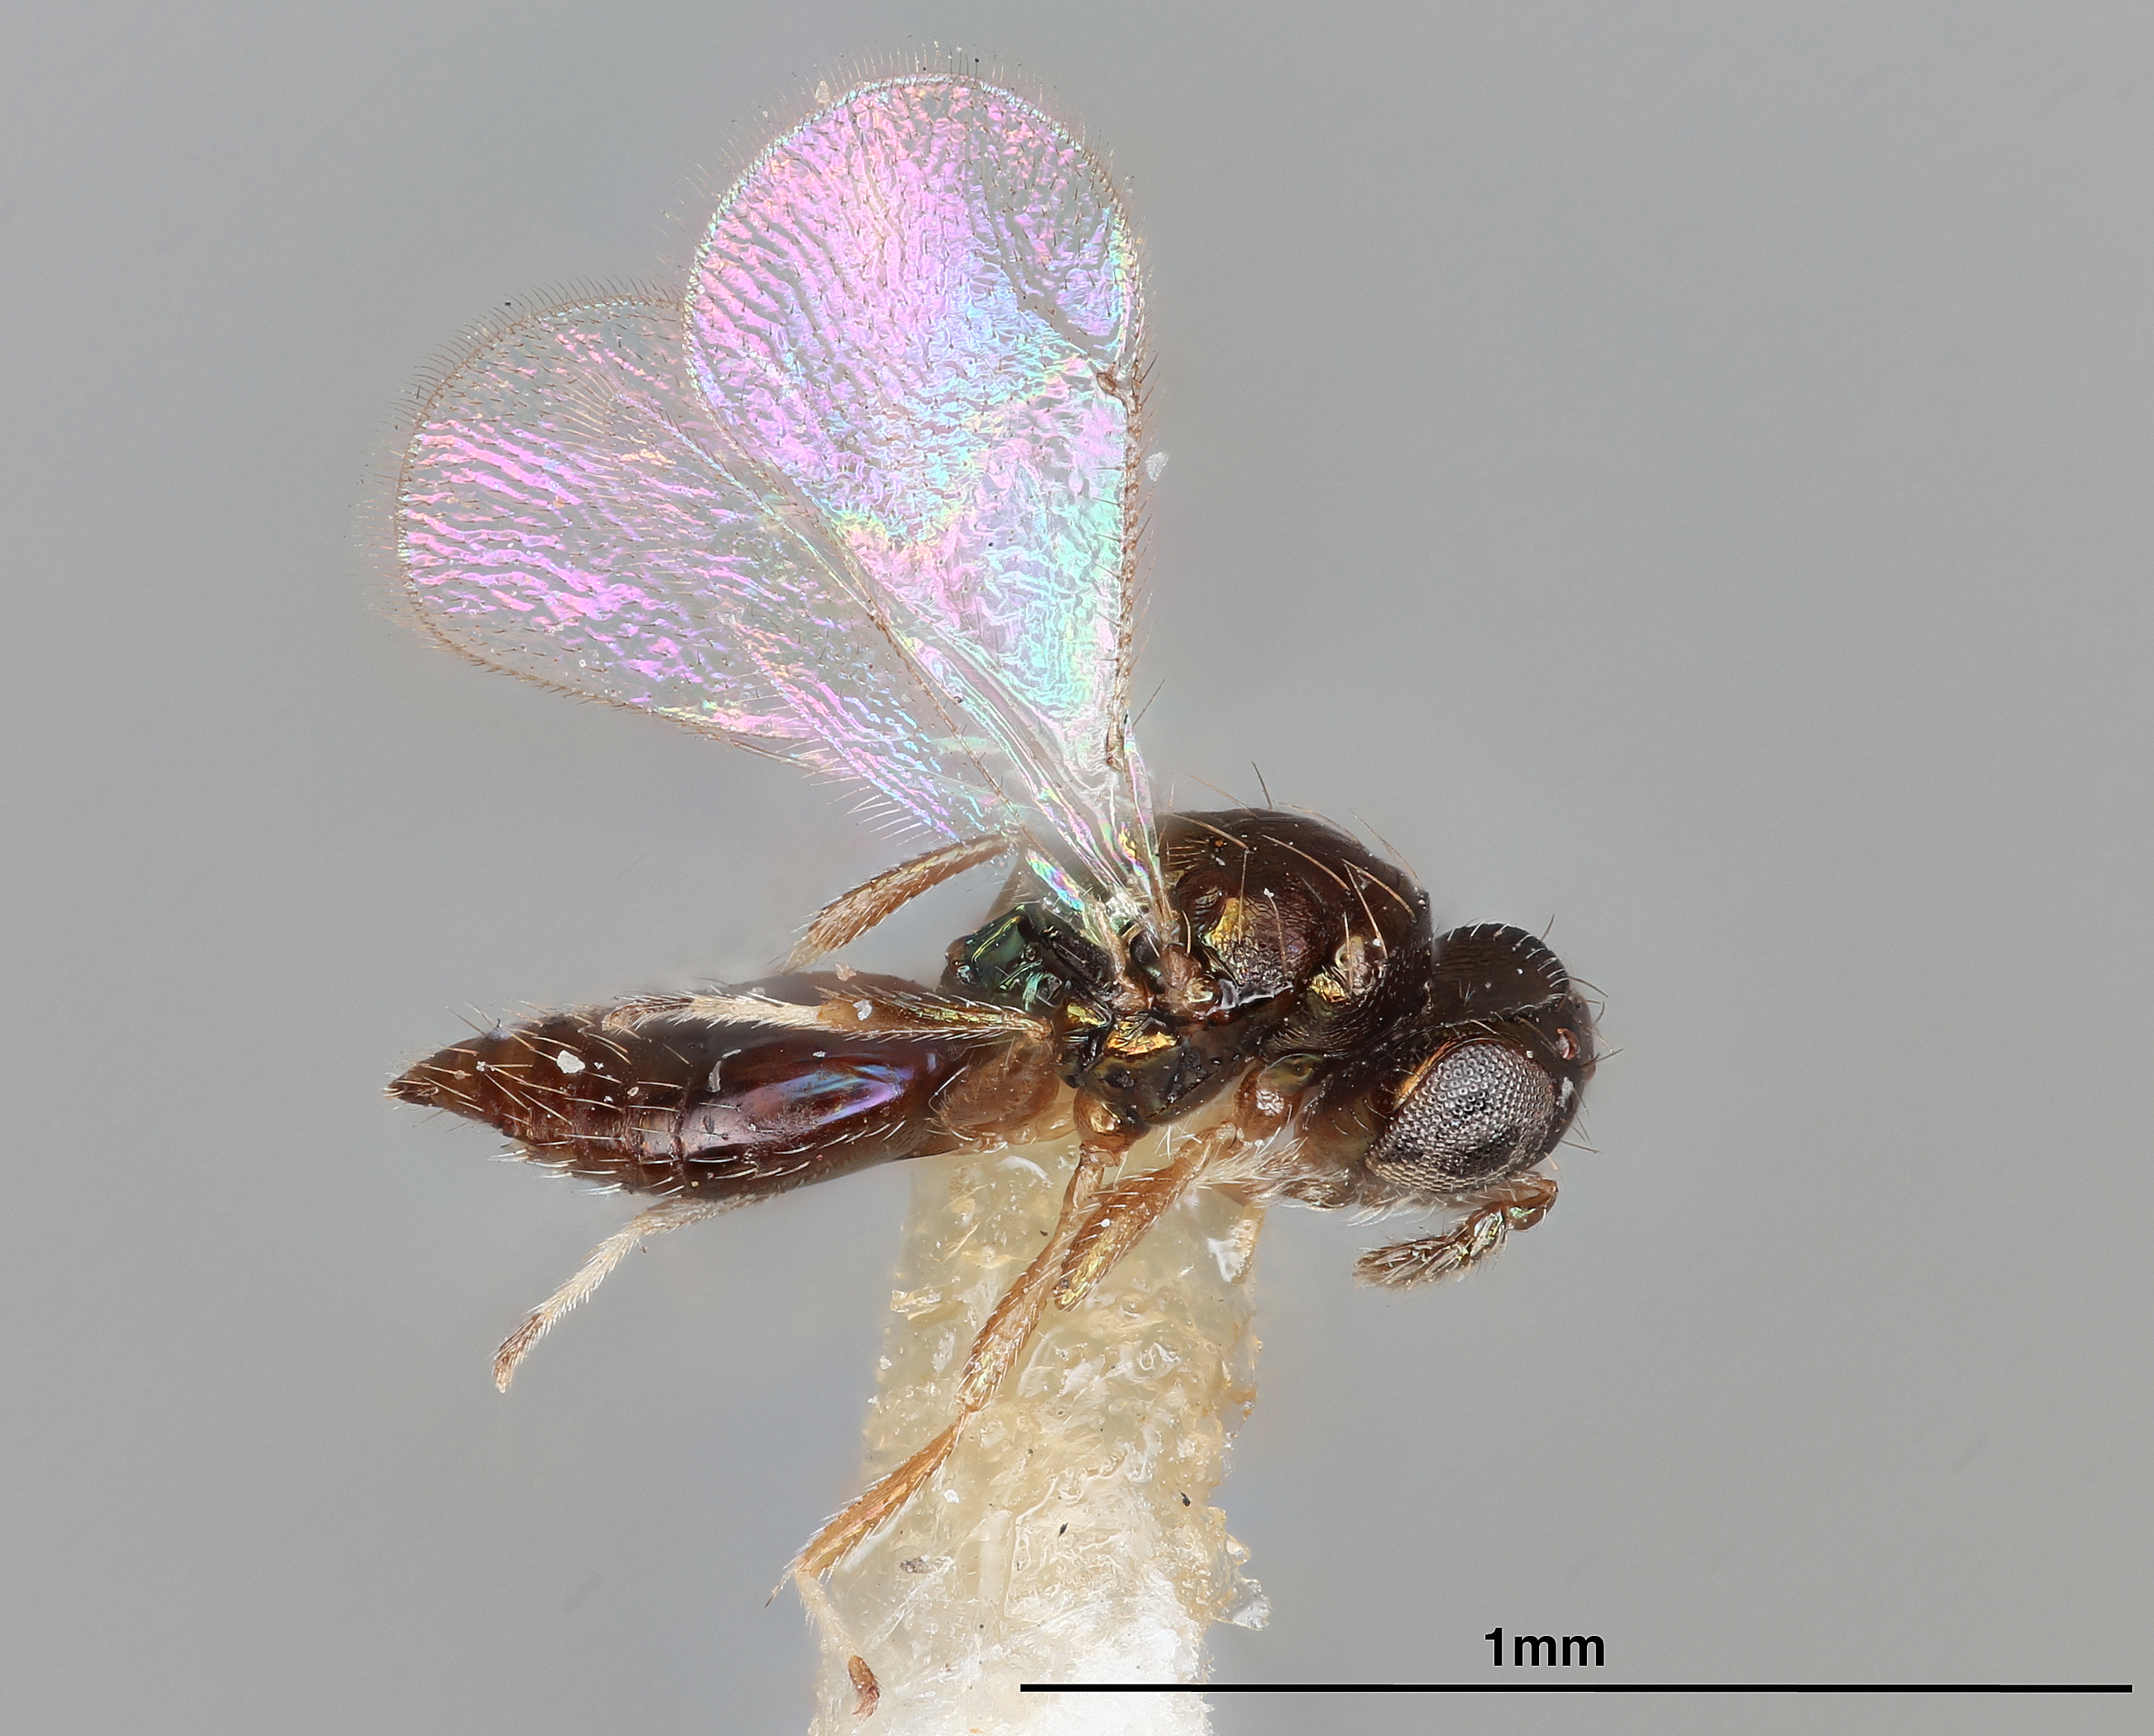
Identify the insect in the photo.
Pleurotropis telenomi
